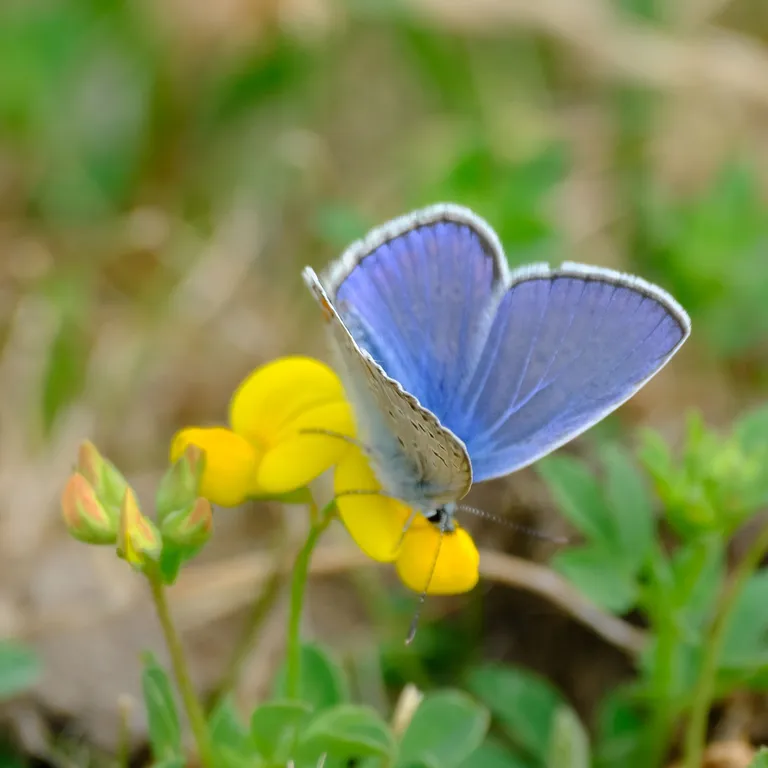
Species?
Polyommatus icarus
